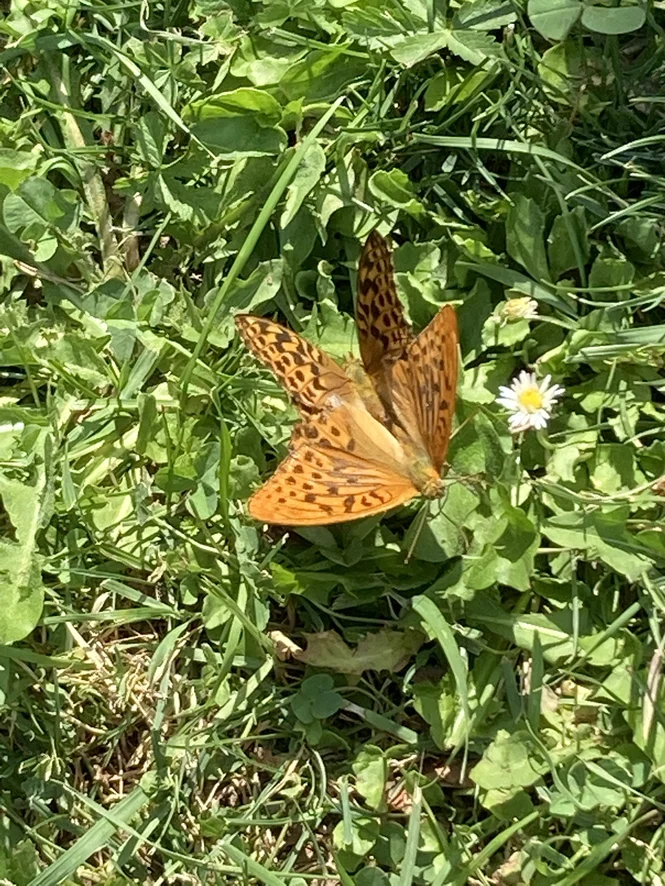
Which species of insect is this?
Argynnis paphia
